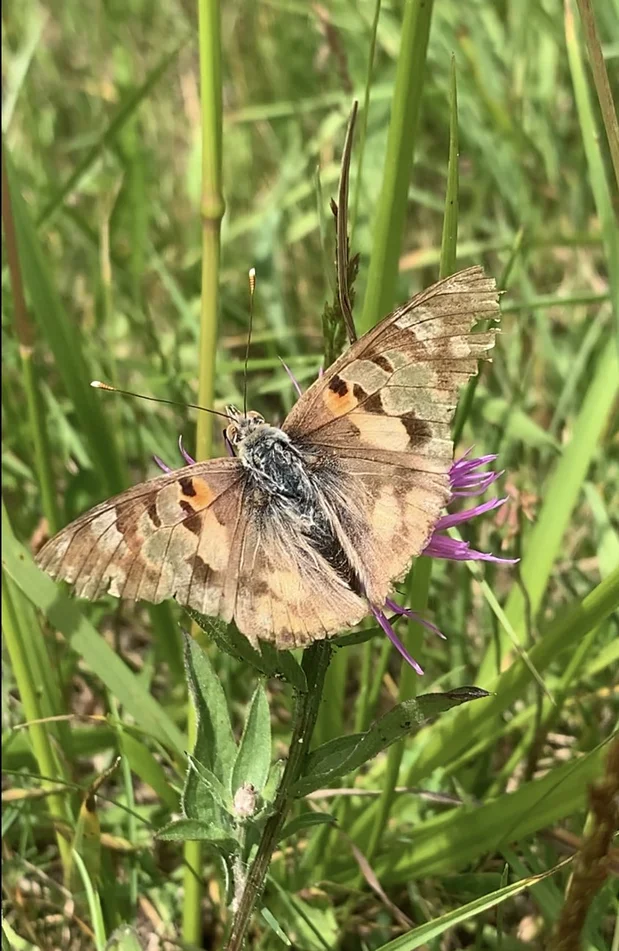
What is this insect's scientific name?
Vanessa cardui
